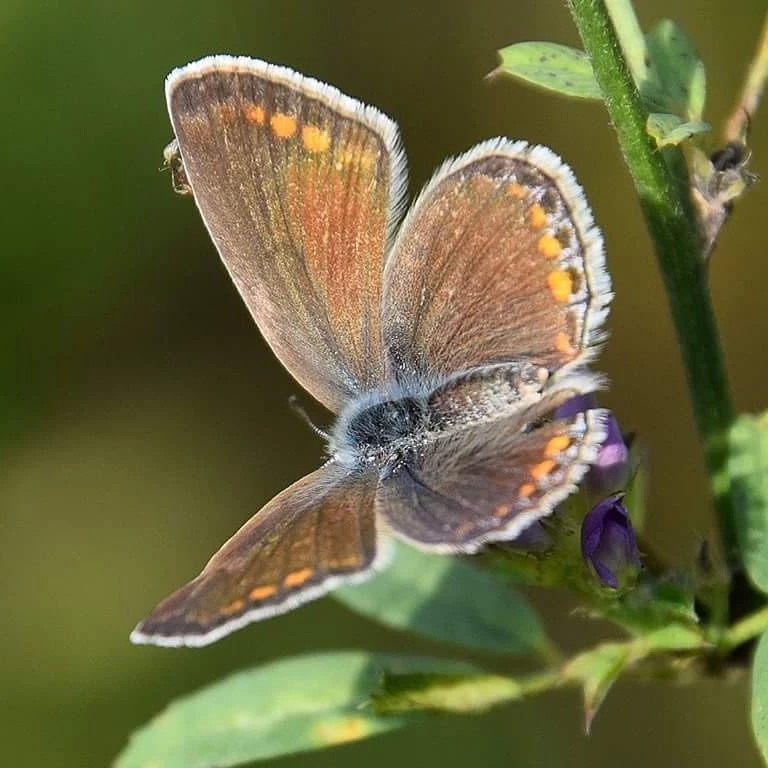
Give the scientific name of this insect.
Polyommatus icarus
